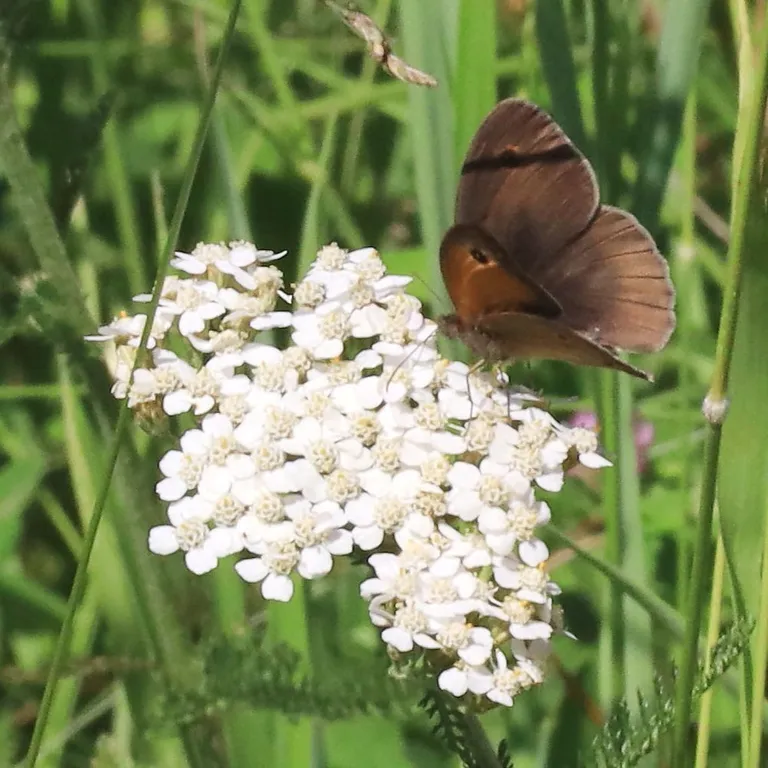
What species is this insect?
Maniola jurtina
